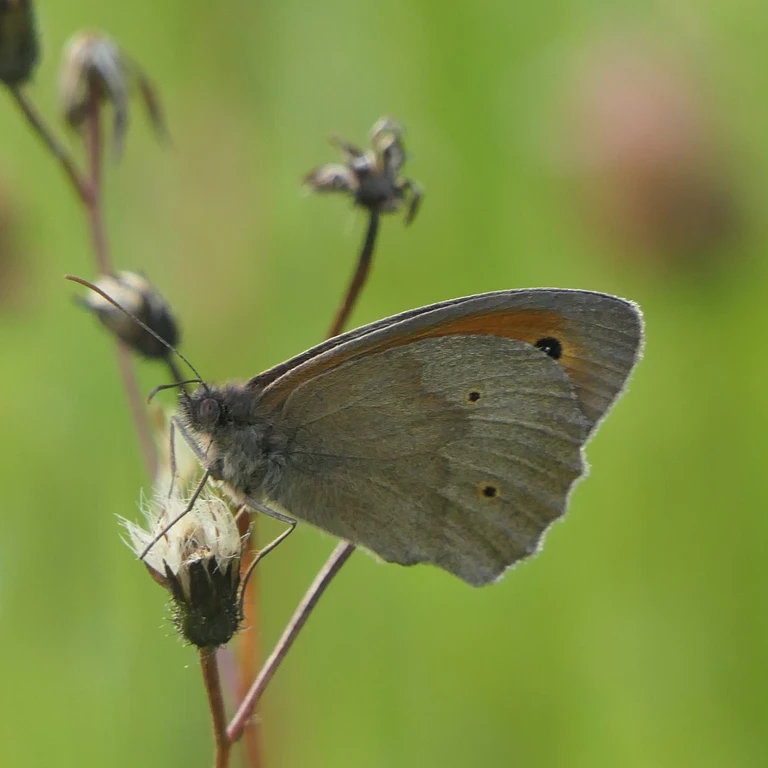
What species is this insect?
Maniola jurtina
